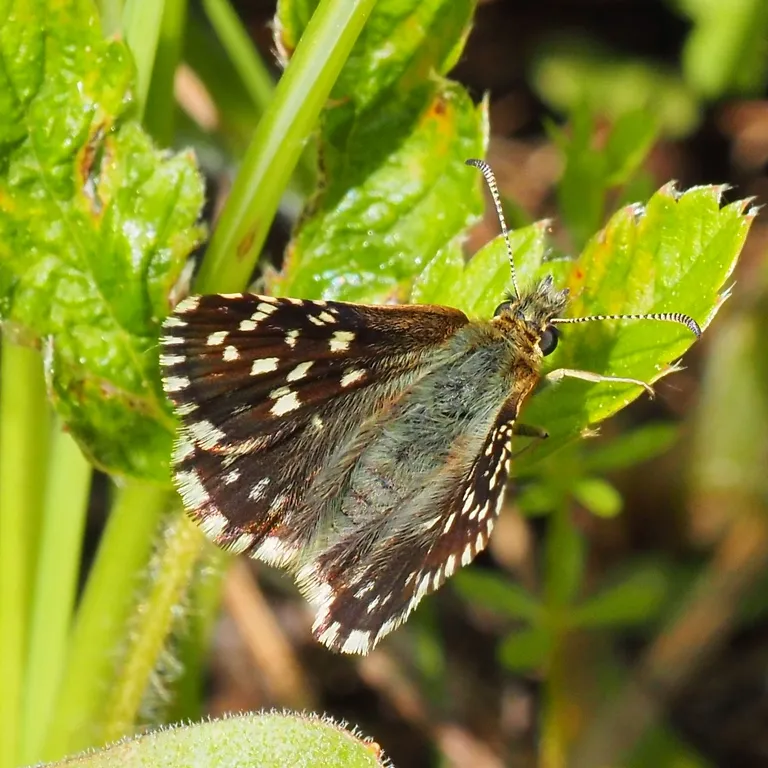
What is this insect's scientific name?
Pyrgus malvae
